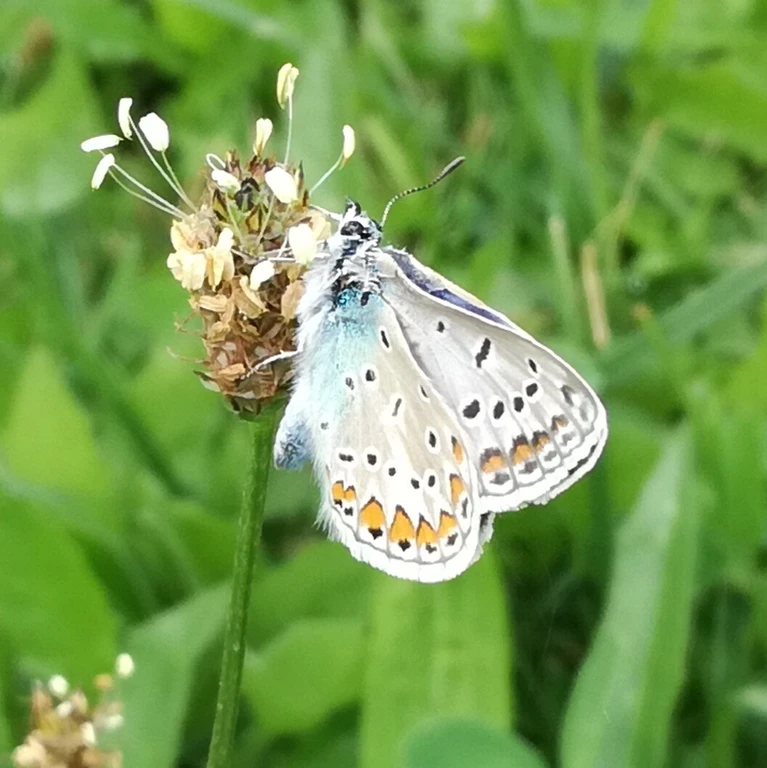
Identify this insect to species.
Polyommatus icarus
